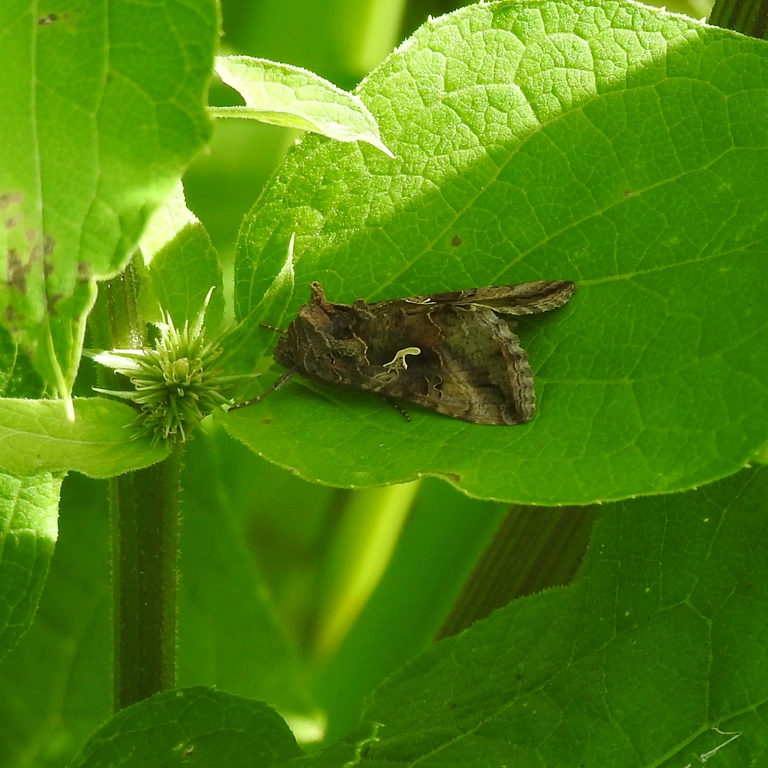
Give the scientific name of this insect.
Autographa gamma
